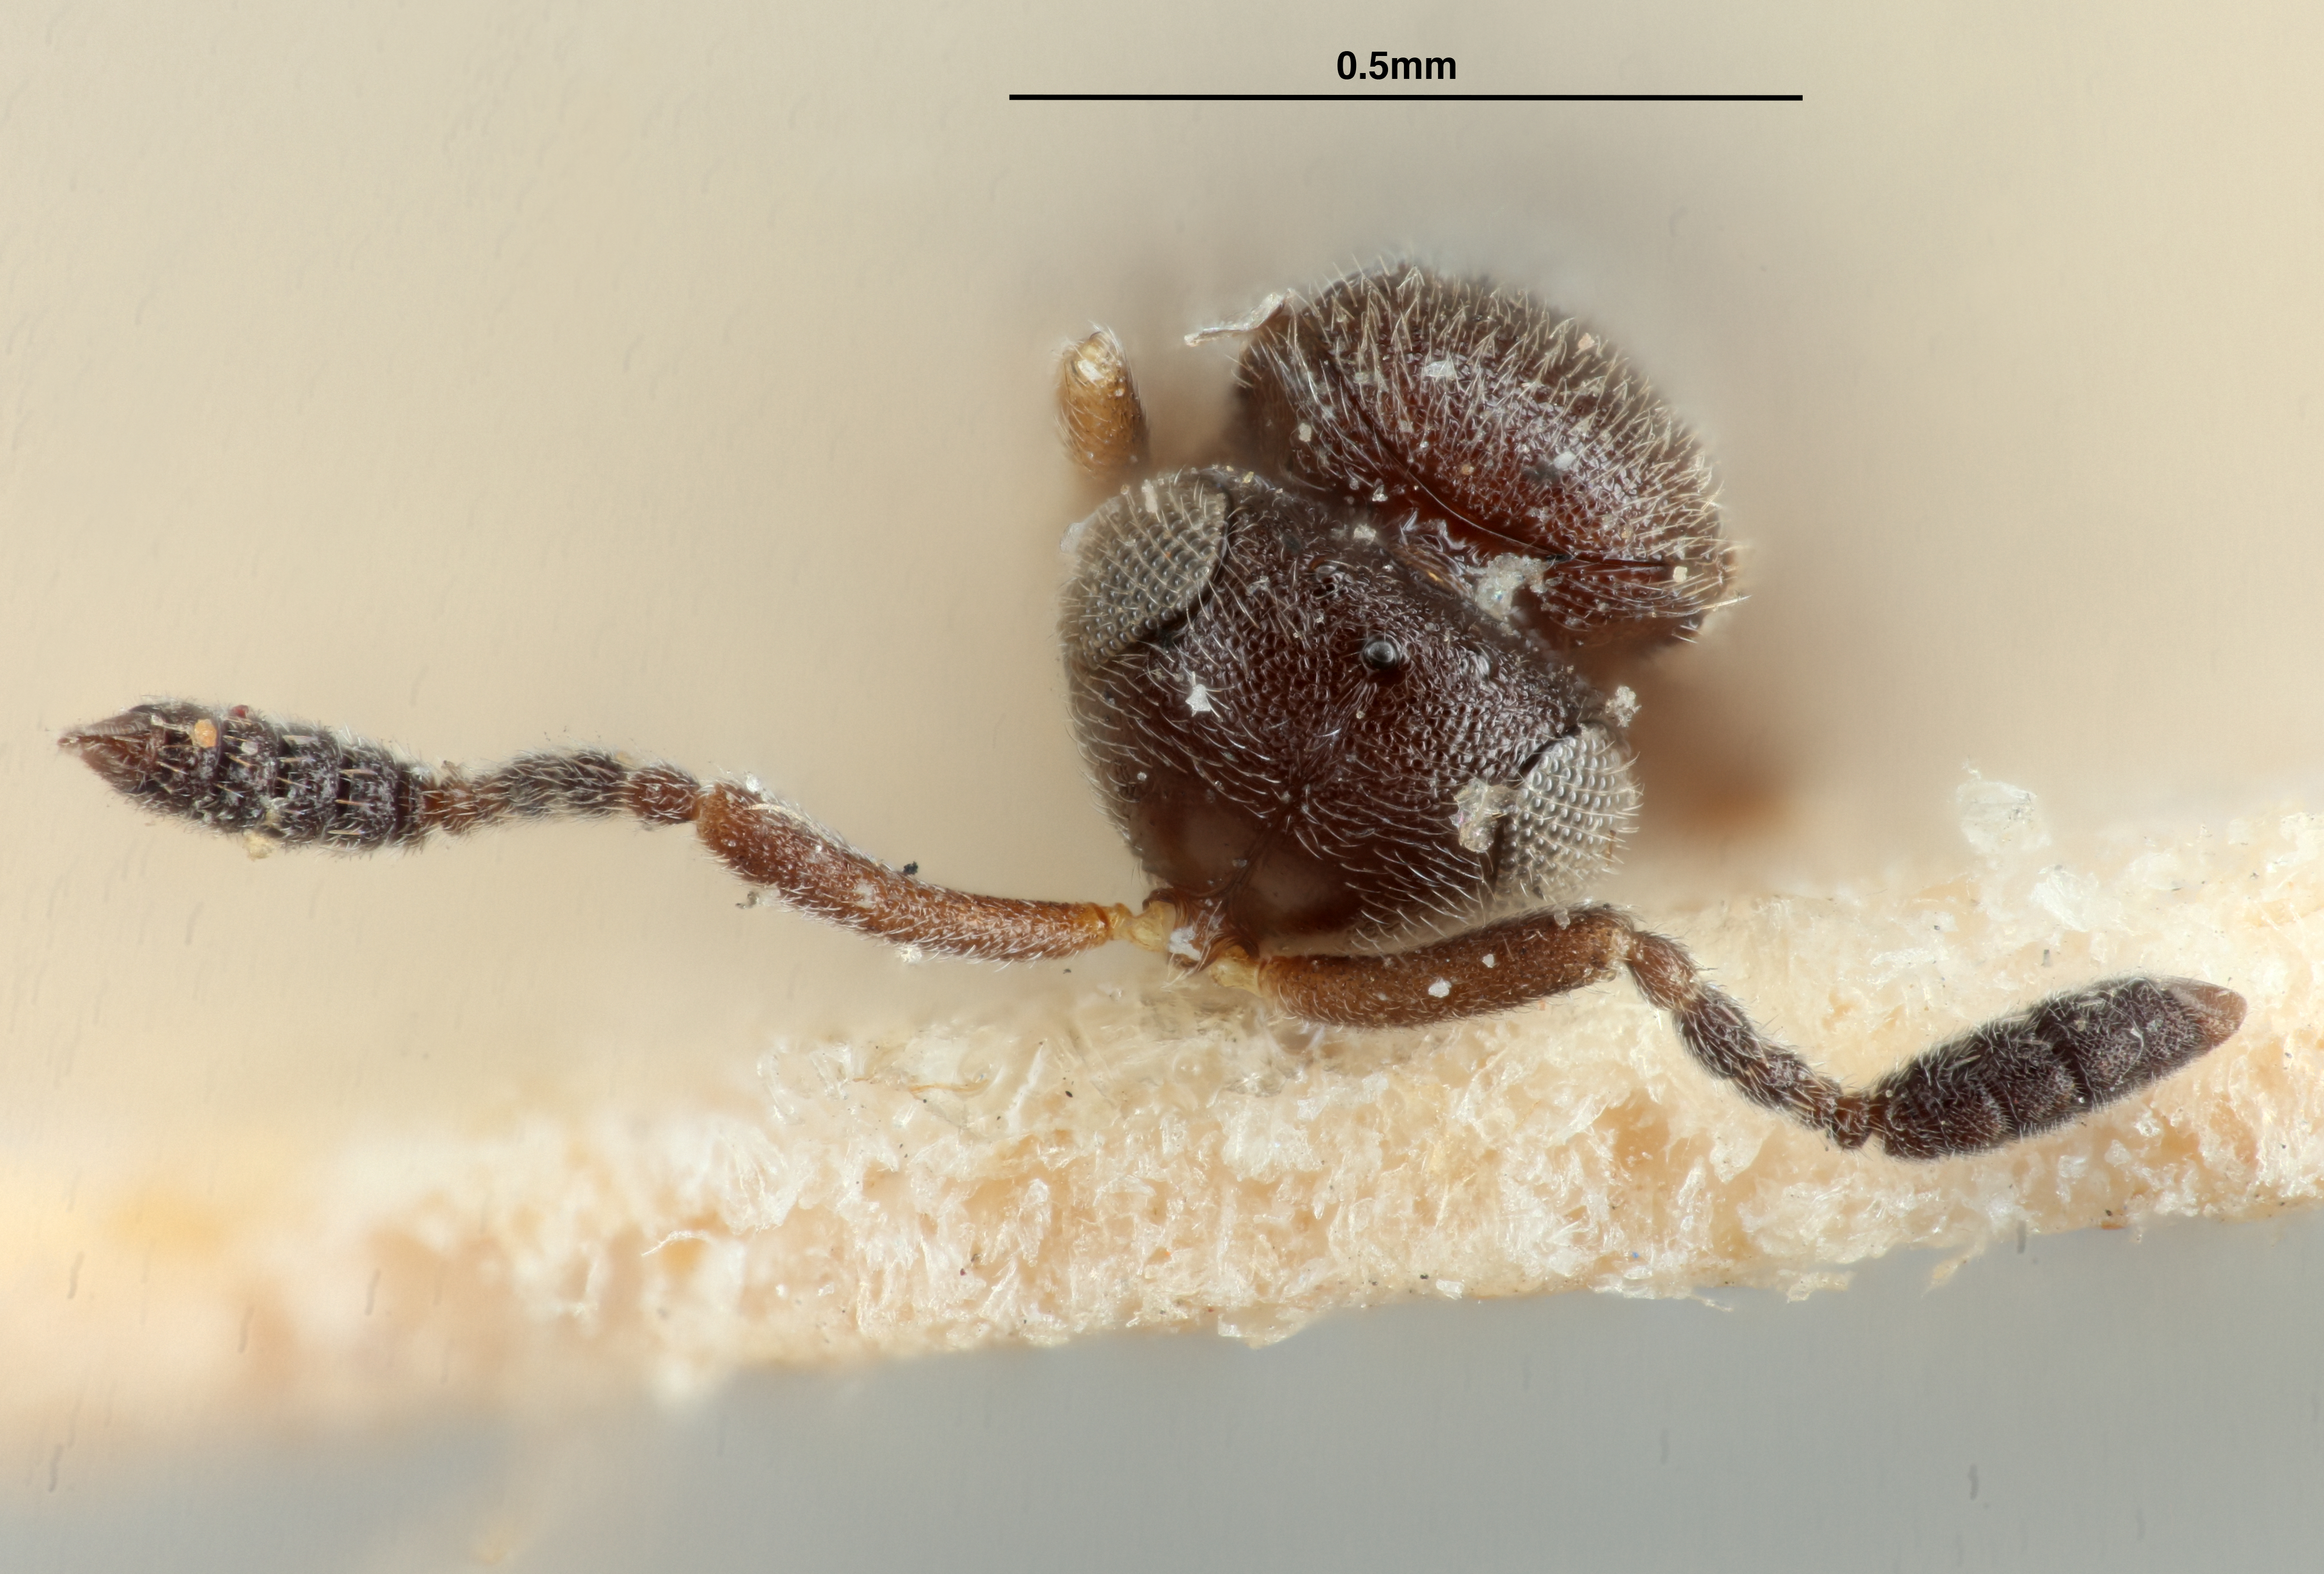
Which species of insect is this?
Hoplogryon obscuripes
